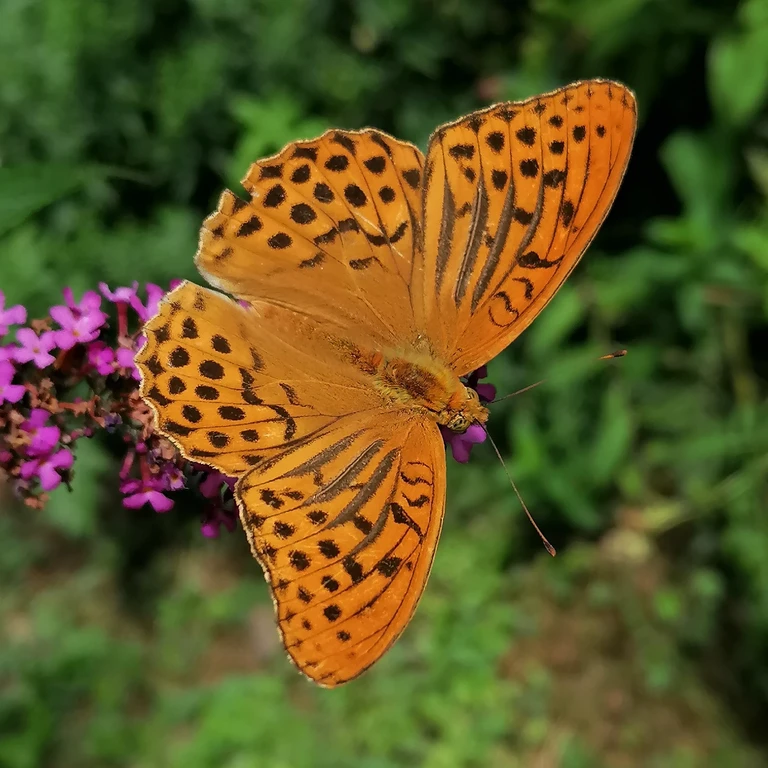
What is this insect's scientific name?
Argynnis paphia
